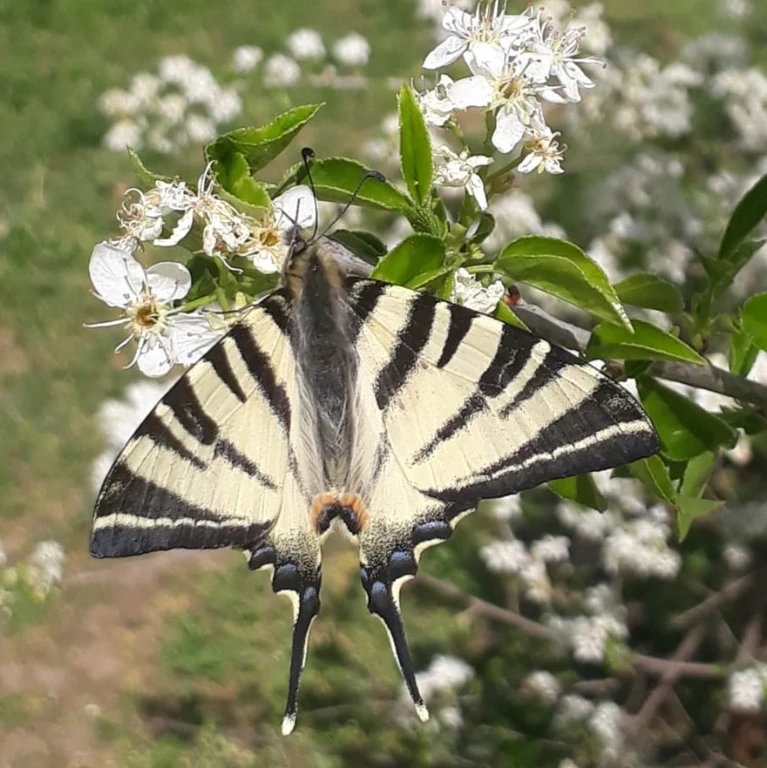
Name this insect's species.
Iphiclides podalirius
